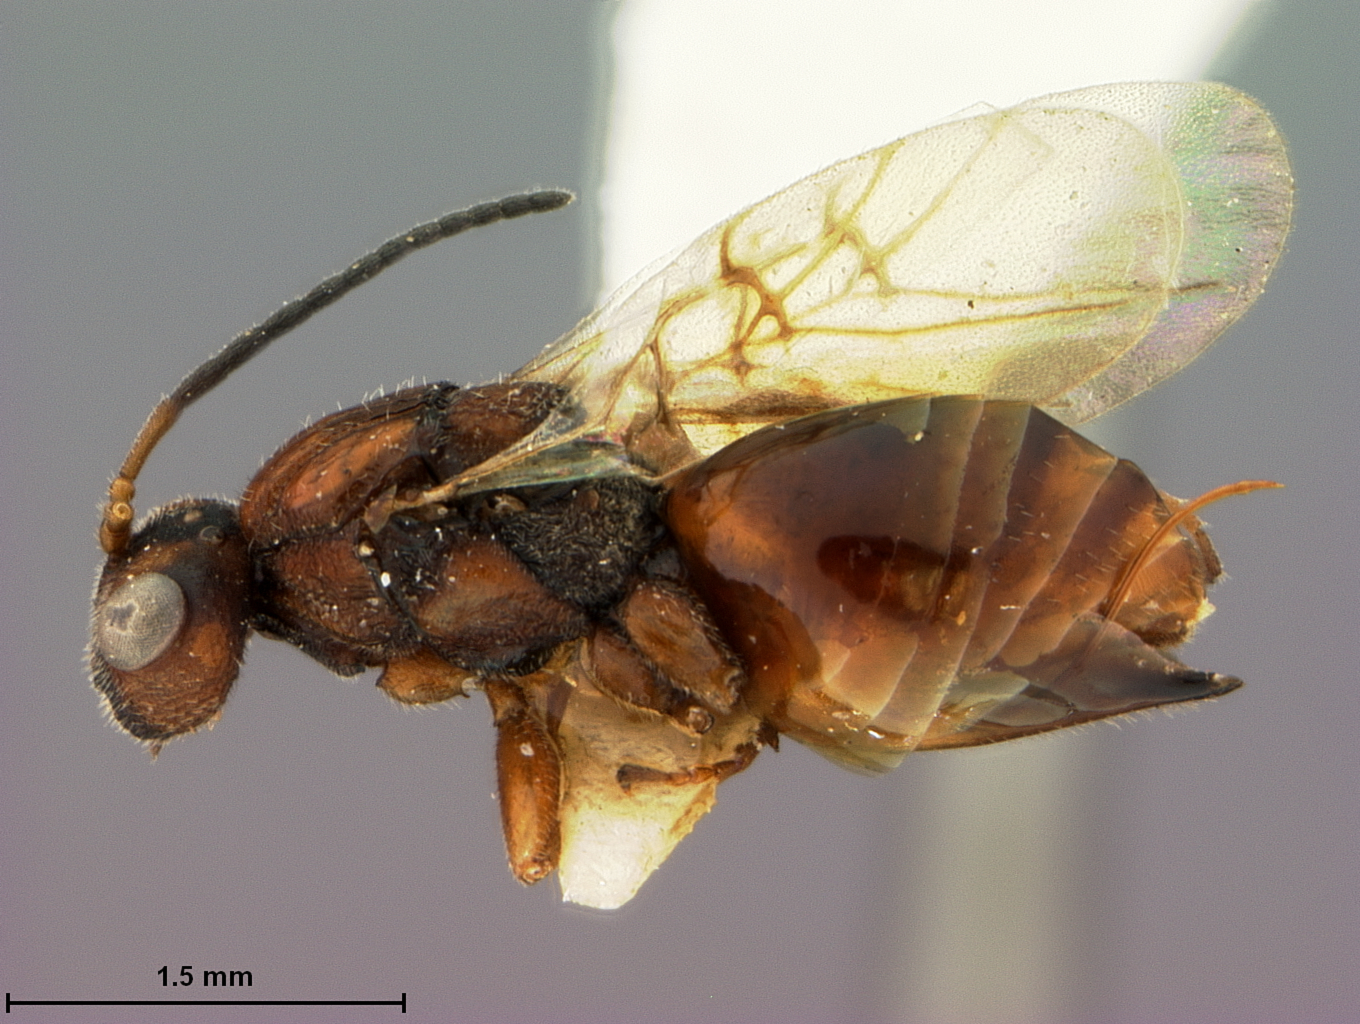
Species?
Rhodites fulgens
